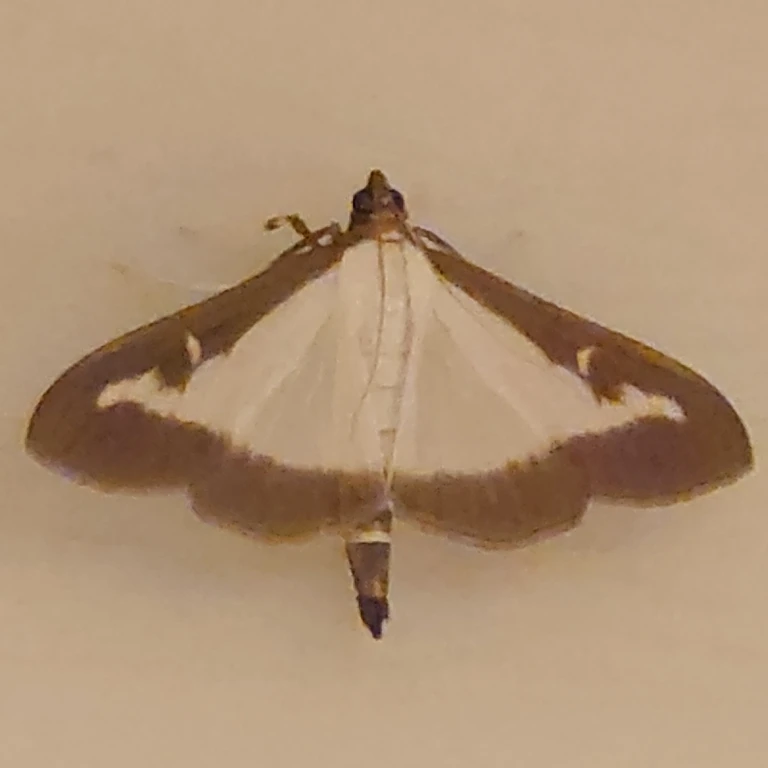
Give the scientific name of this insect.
Cydalima perspectalis
